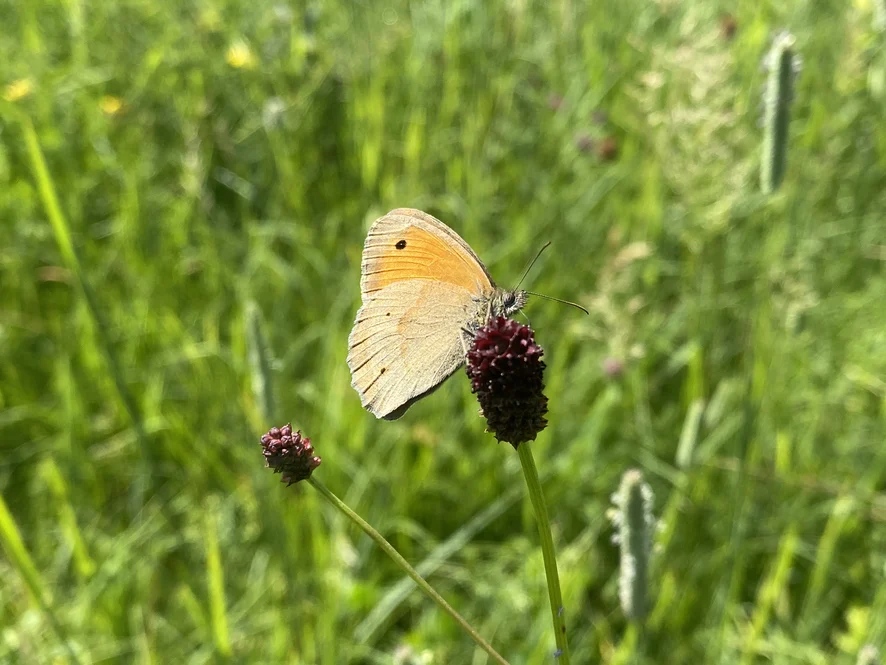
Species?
Maniola jurtina
